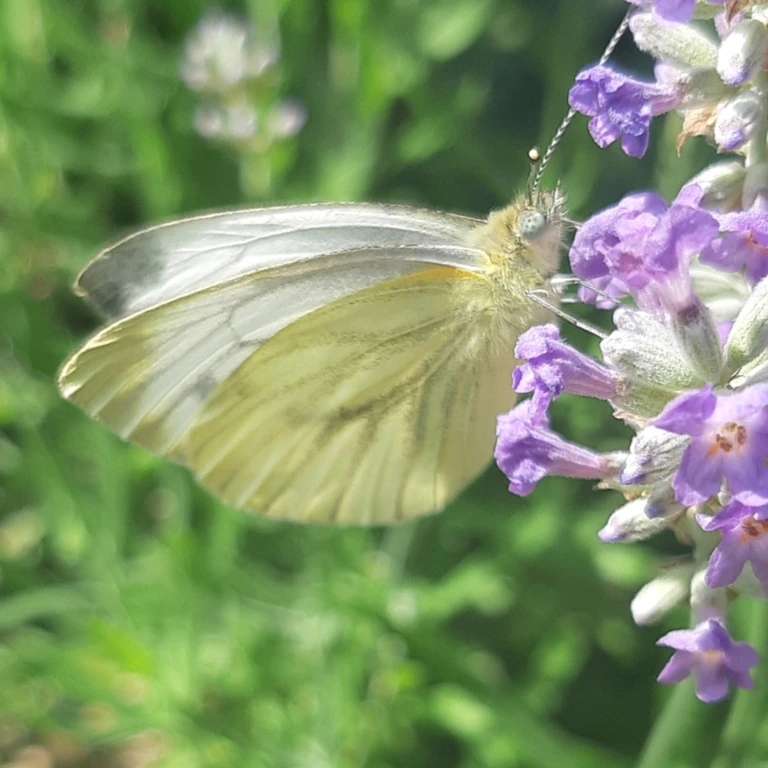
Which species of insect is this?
Pieris napi
